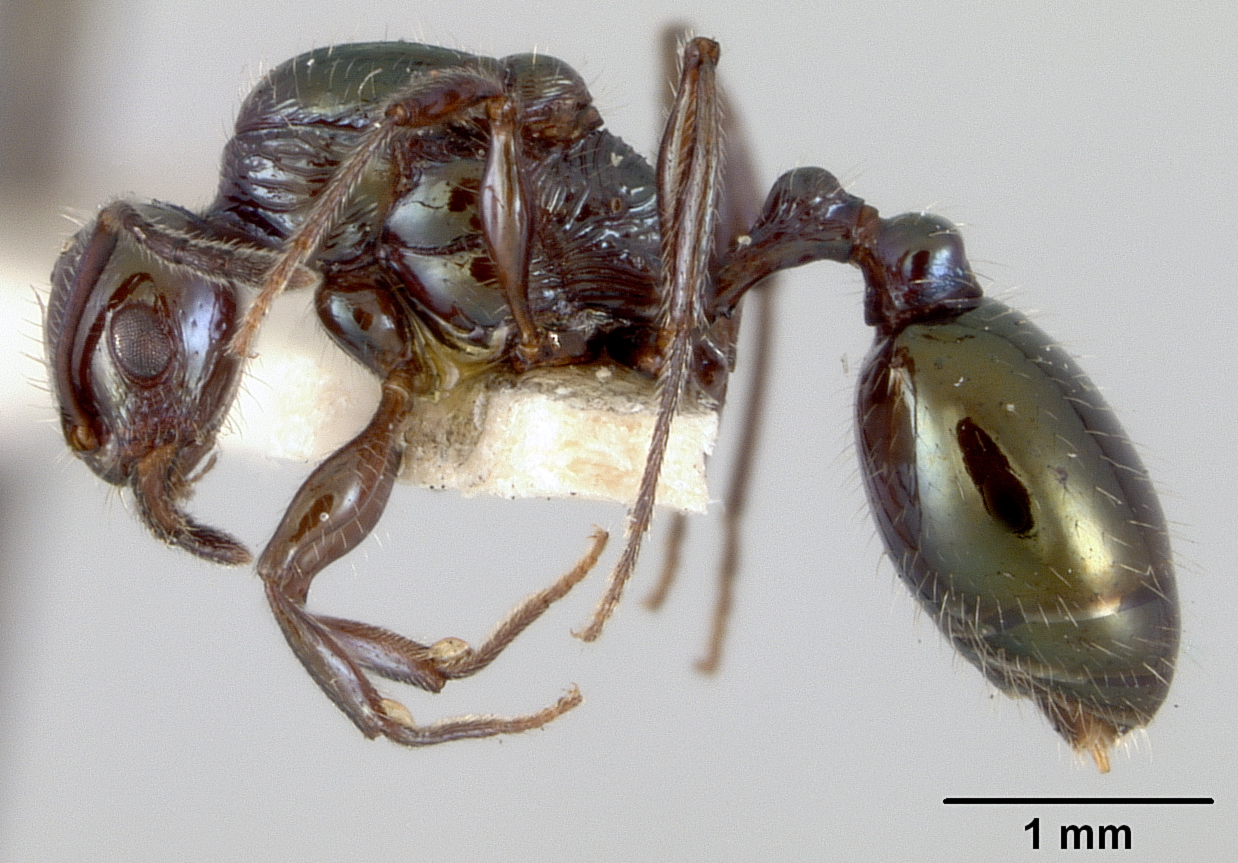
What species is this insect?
Macromischa wheeleri
